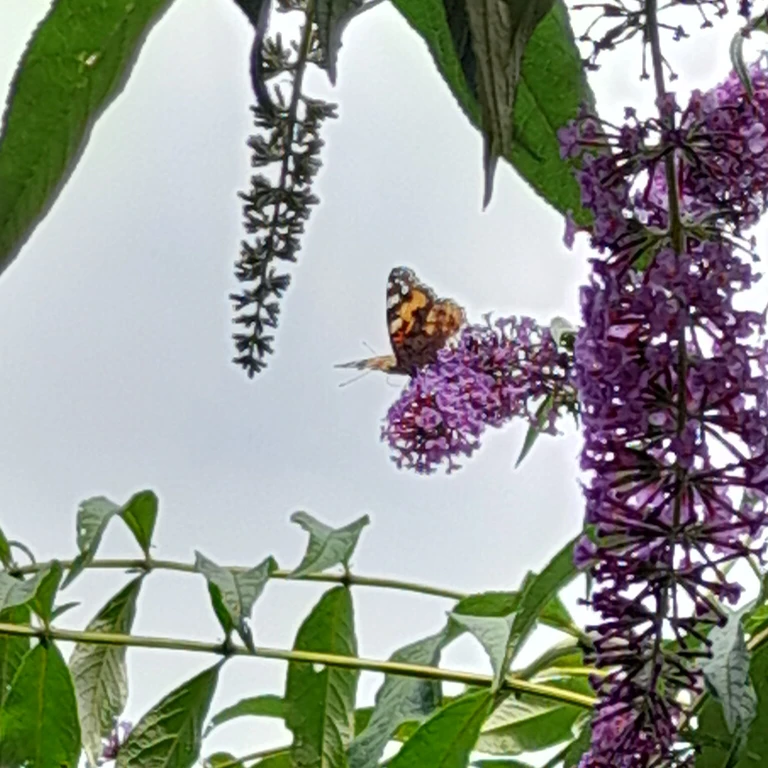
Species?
Vanessa cardui
